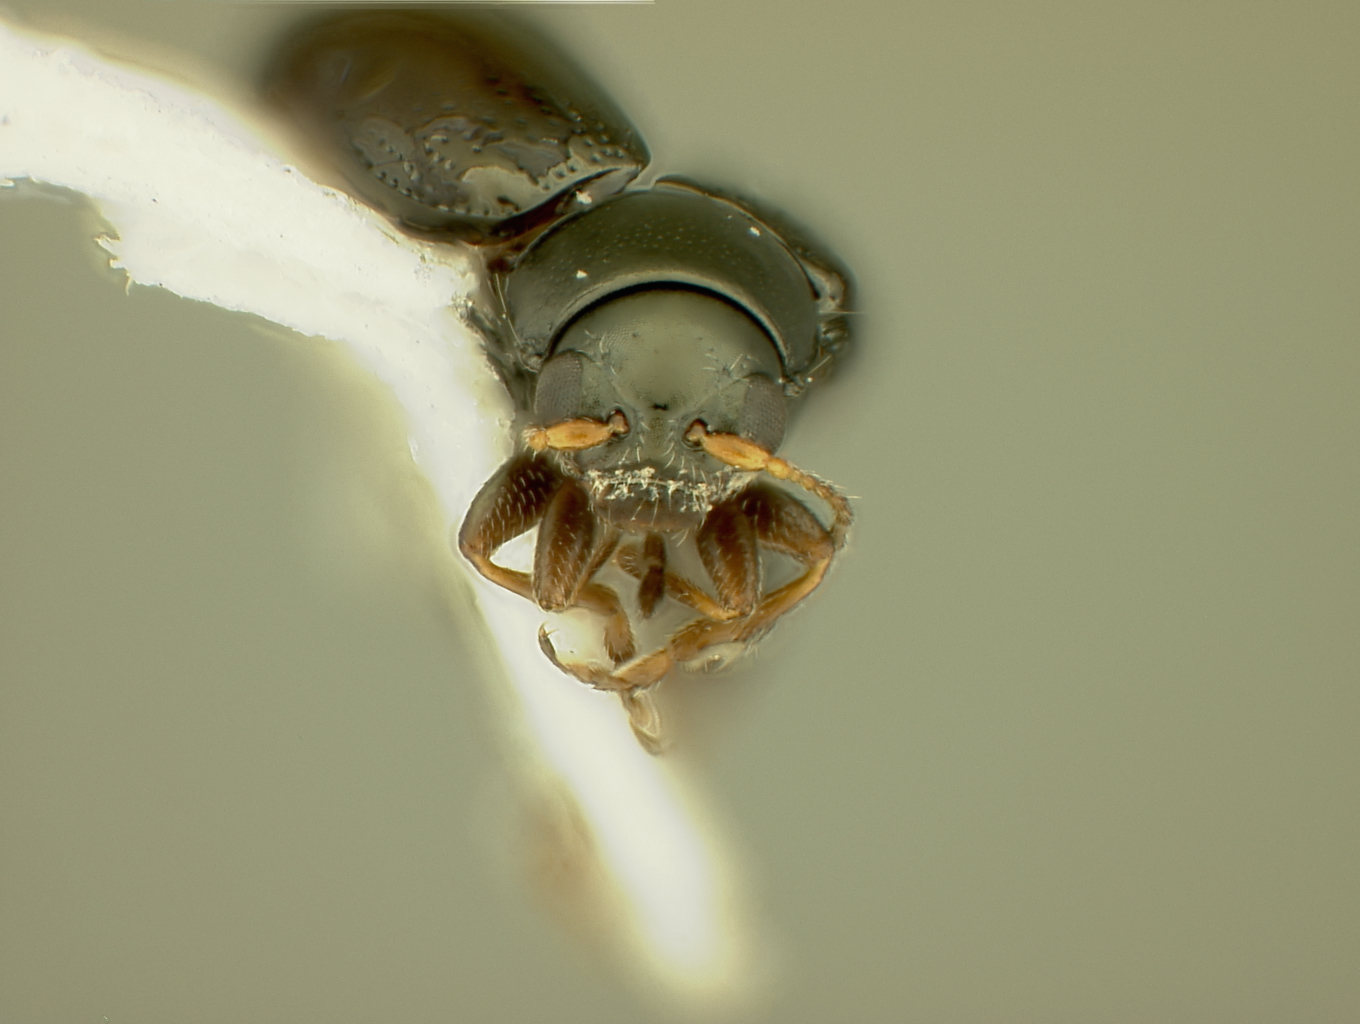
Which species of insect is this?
Chaetocnema subconvexa
